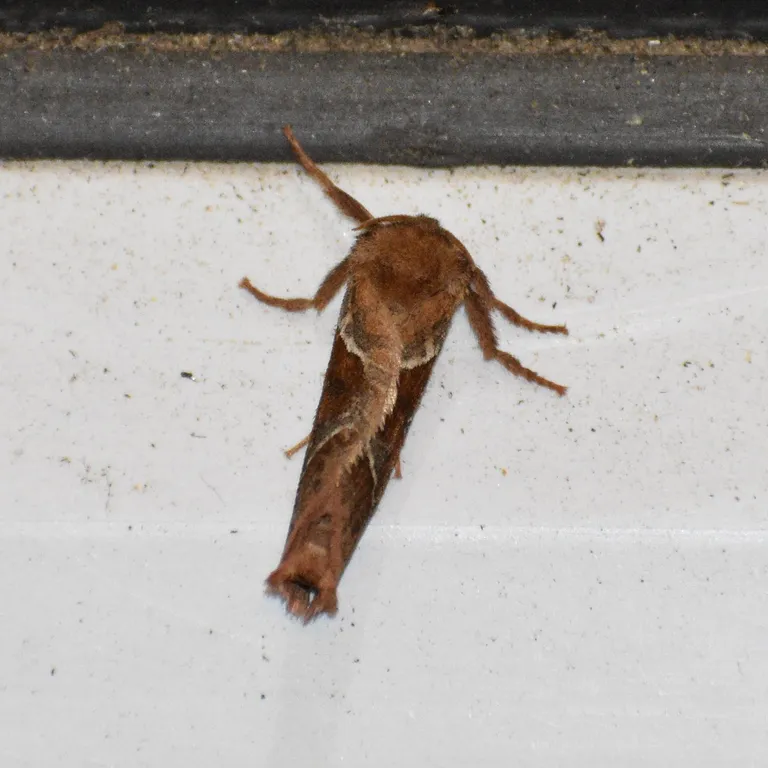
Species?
Triodia sylvina
